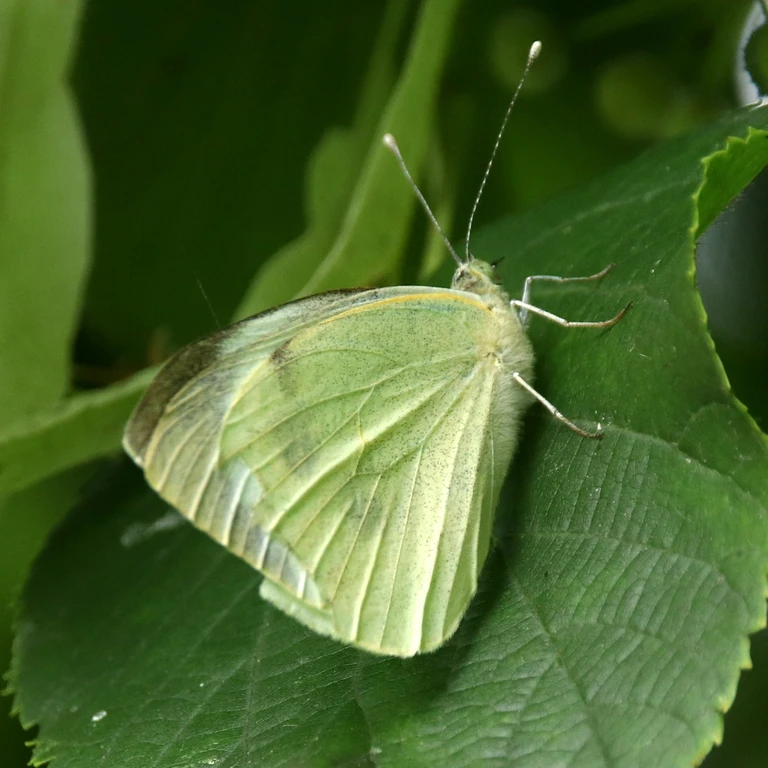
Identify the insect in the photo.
Pieris brassicae
